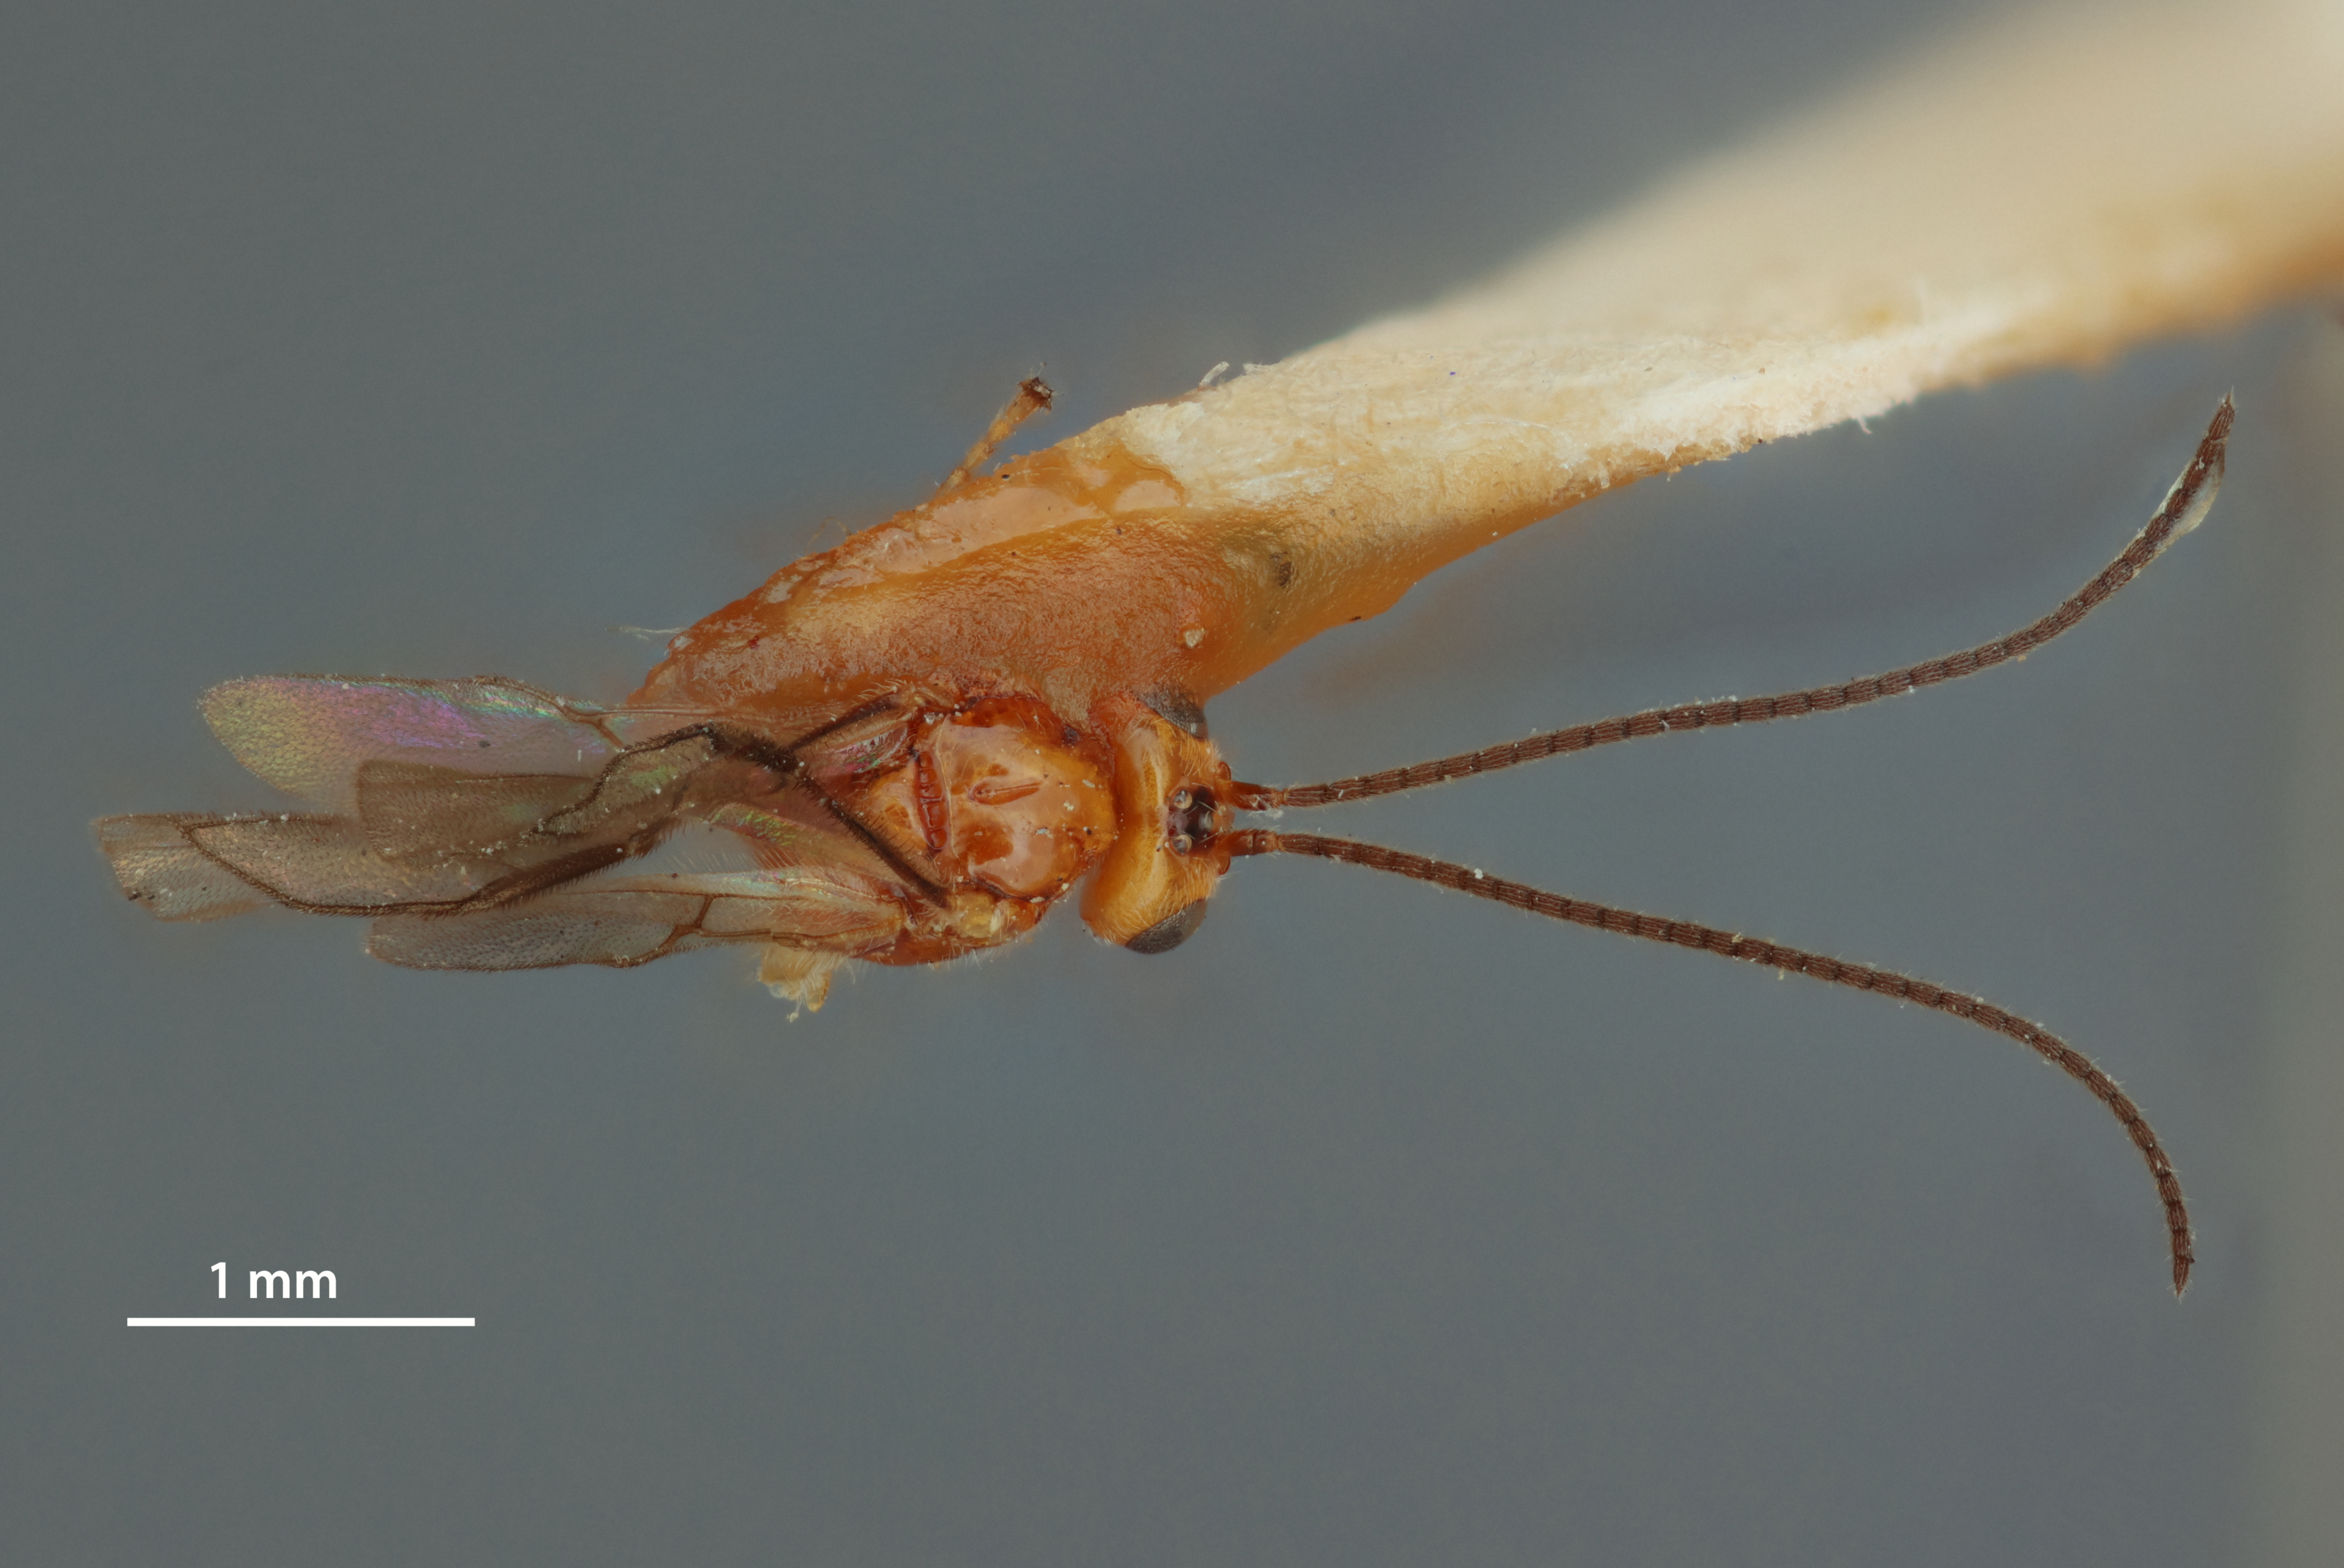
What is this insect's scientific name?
Opius richmondi
